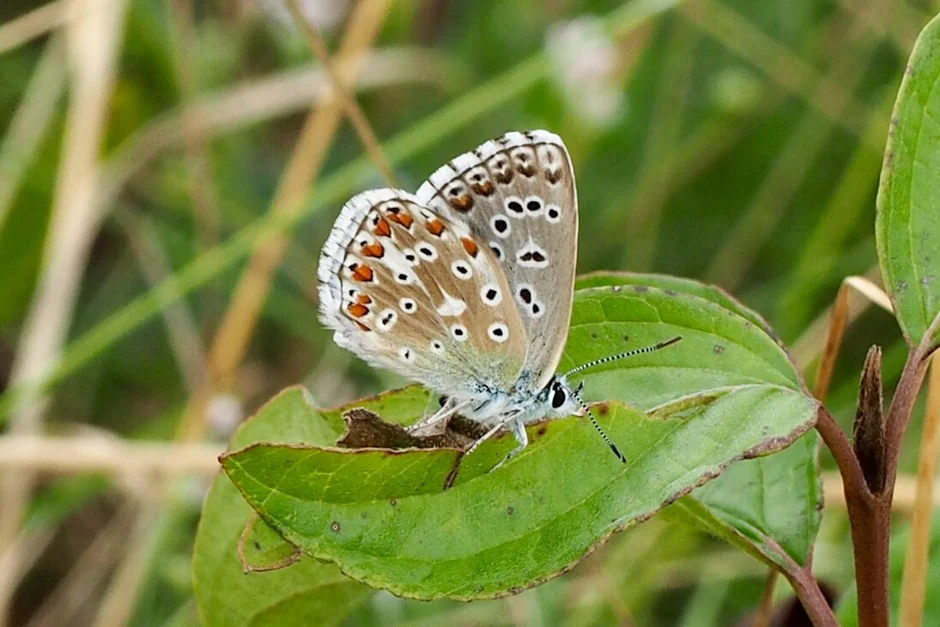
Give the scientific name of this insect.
Lysandra bellargus
